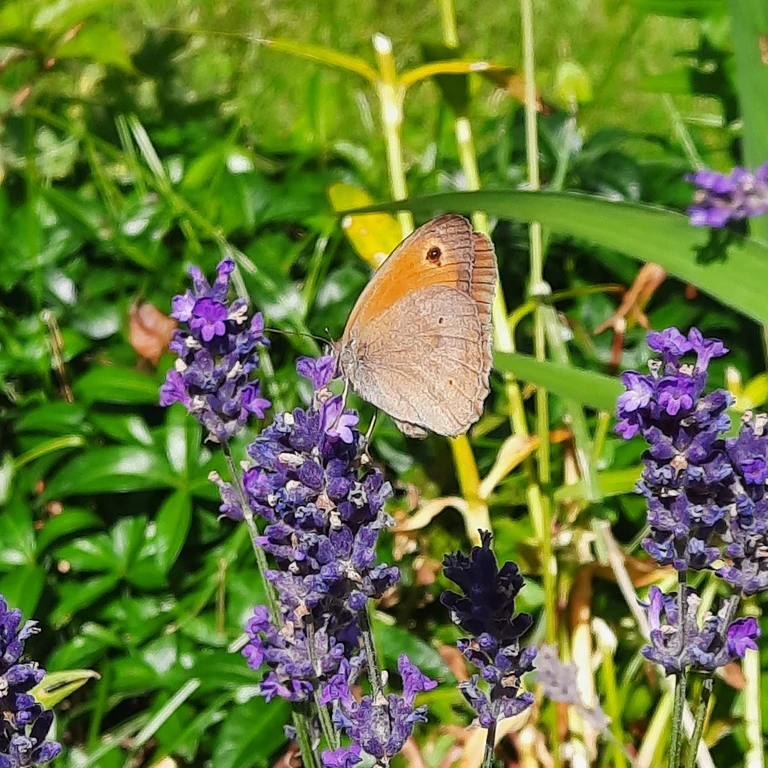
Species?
Maniola jurtina
